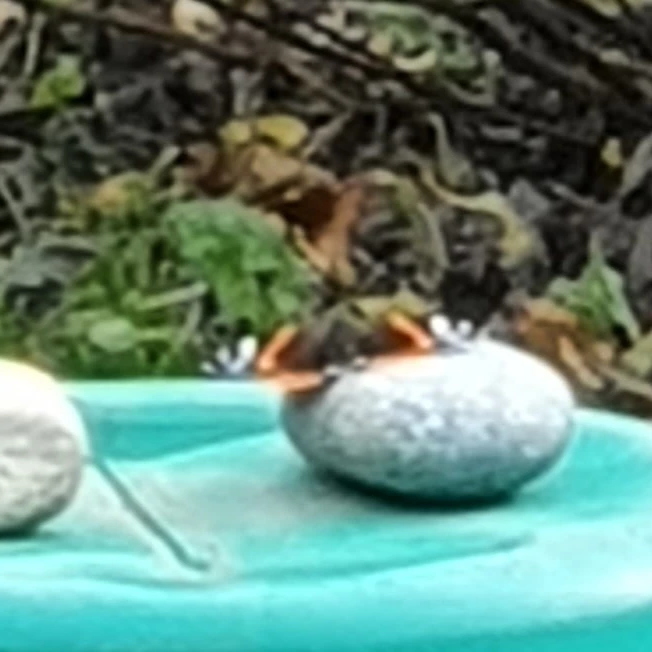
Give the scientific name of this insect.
Vanessa atalanta
